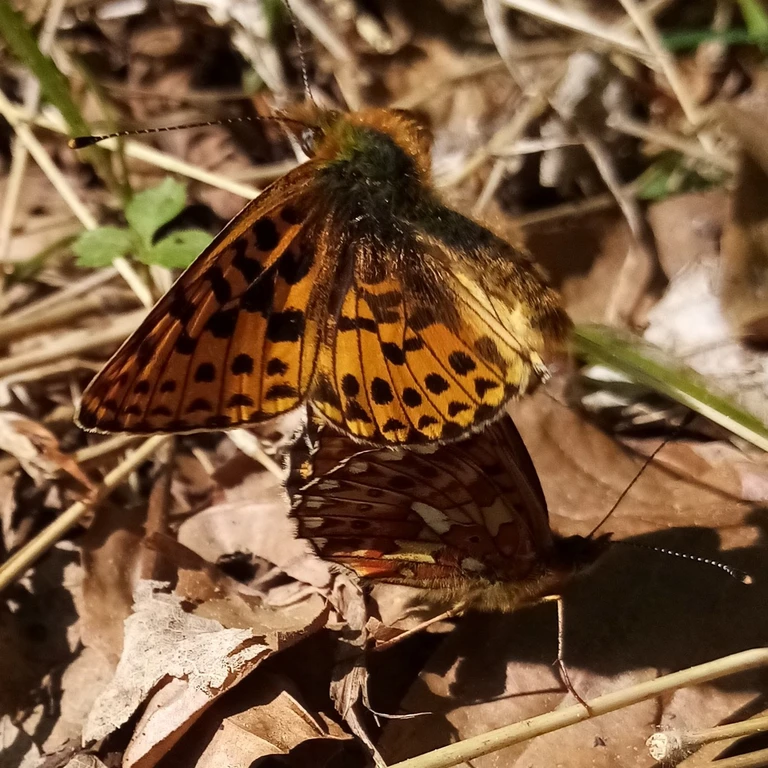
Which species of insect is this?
Boloria euphrosyne (also Clossiana euphrosyne)
